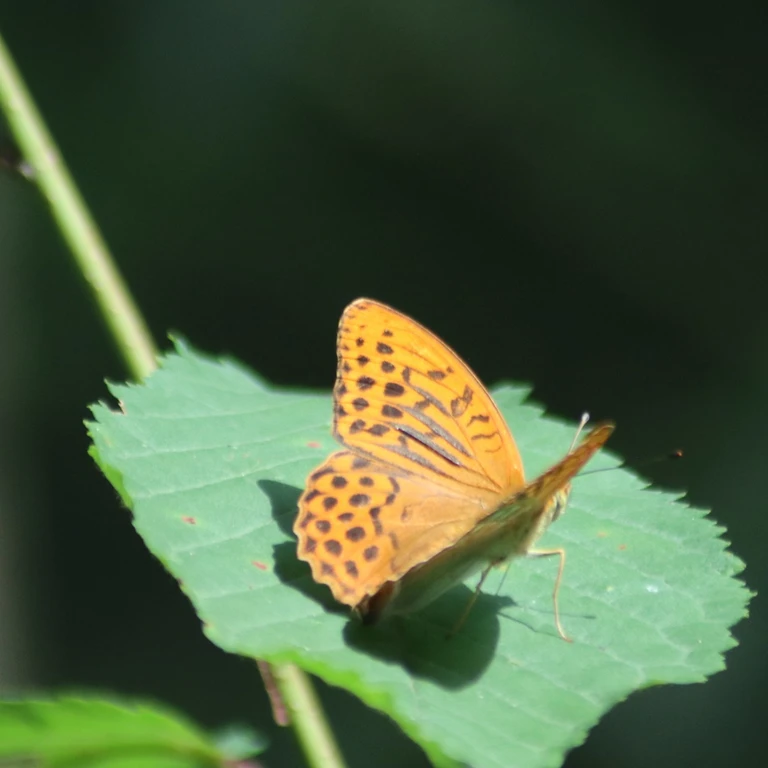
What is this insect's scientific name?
Argynnis paphia
